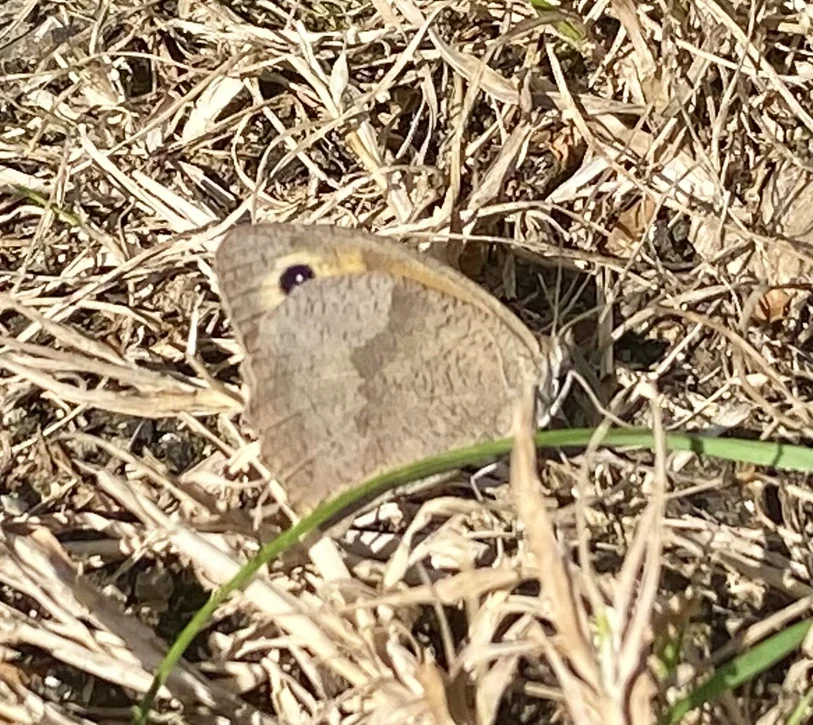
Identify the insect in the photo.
Maniola jurtina
